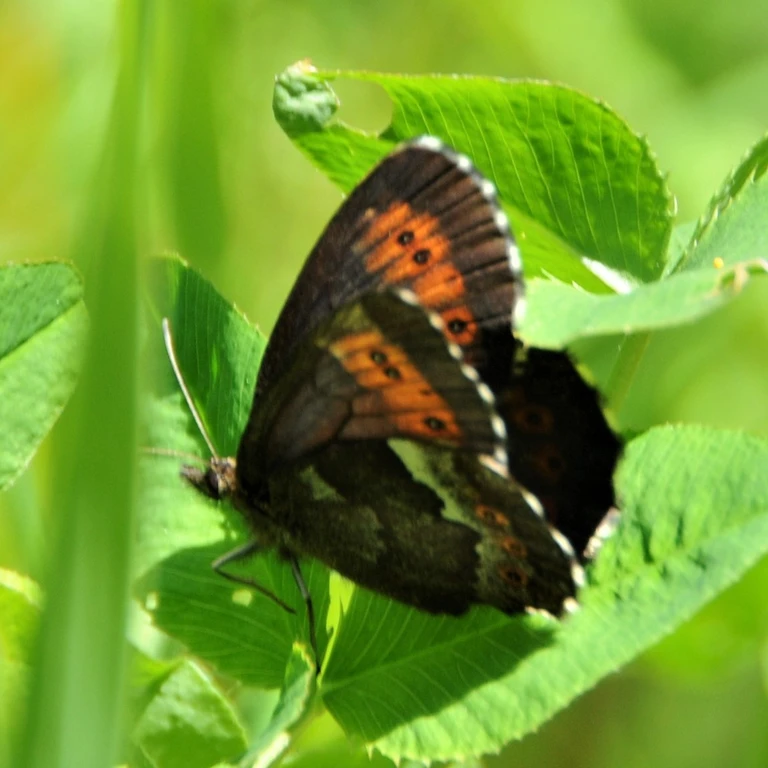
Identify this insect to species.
Erebia euryale
